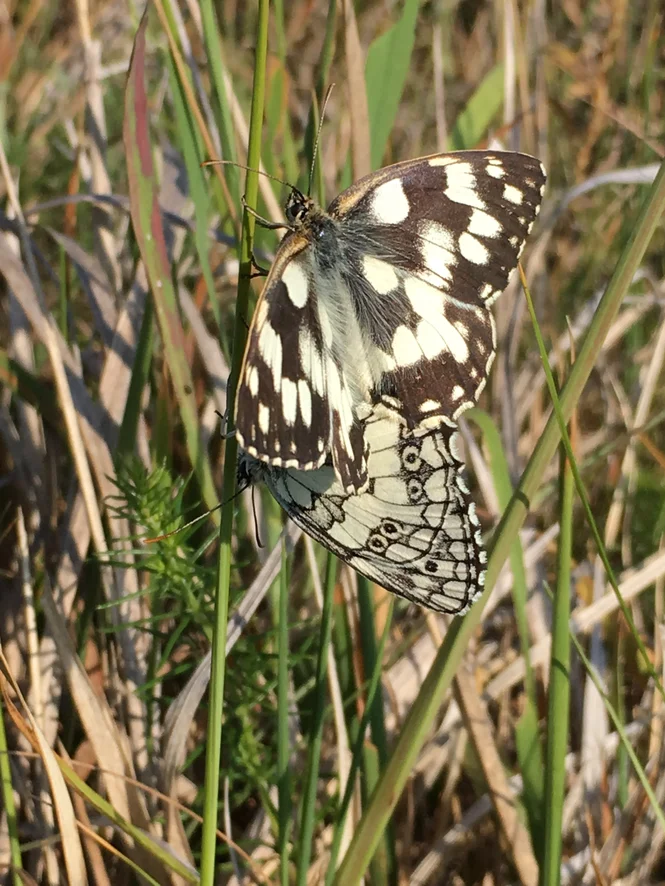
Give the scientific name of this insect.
Melanargia galathea
